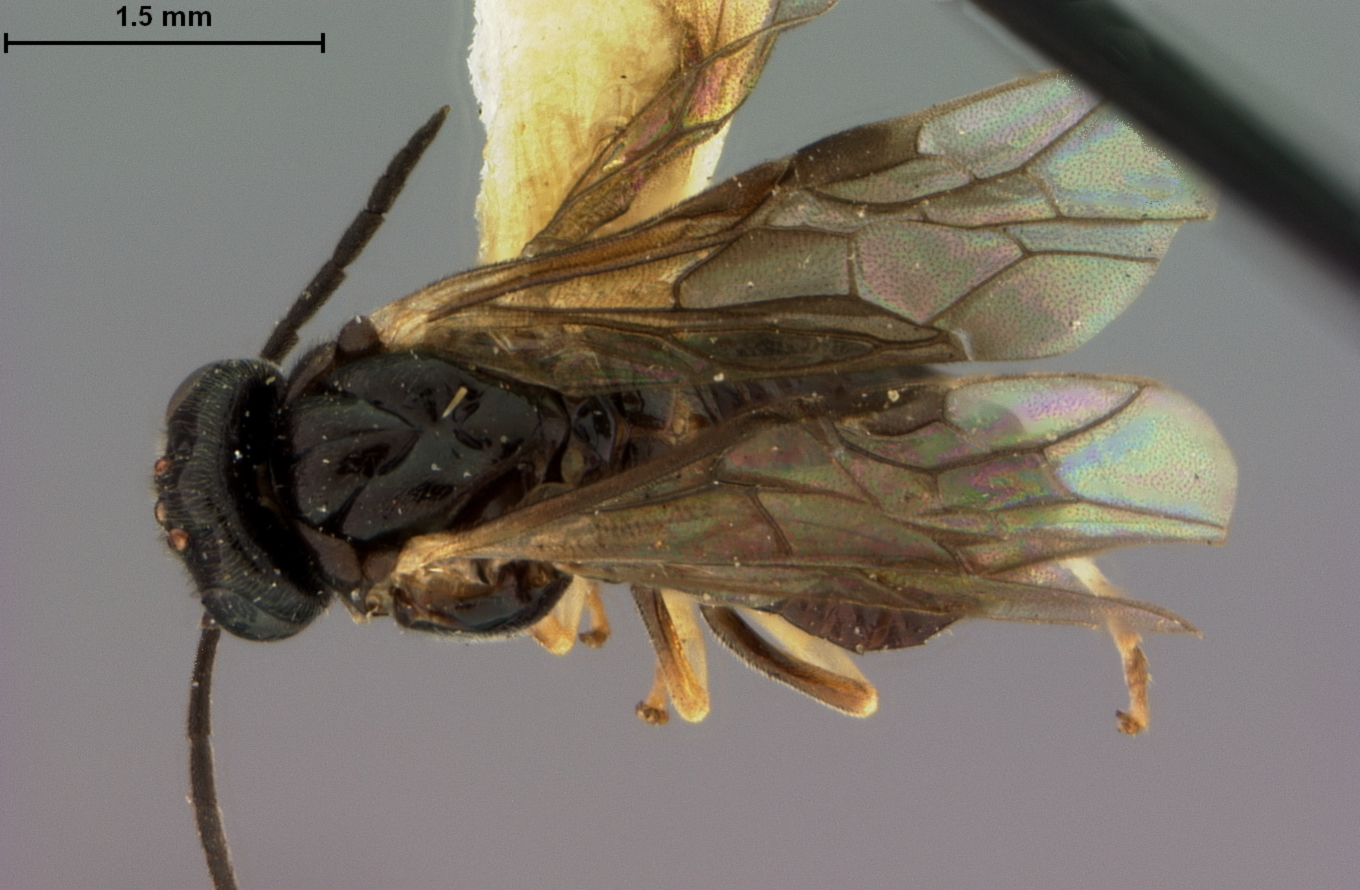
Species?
Caliroa petiolata
